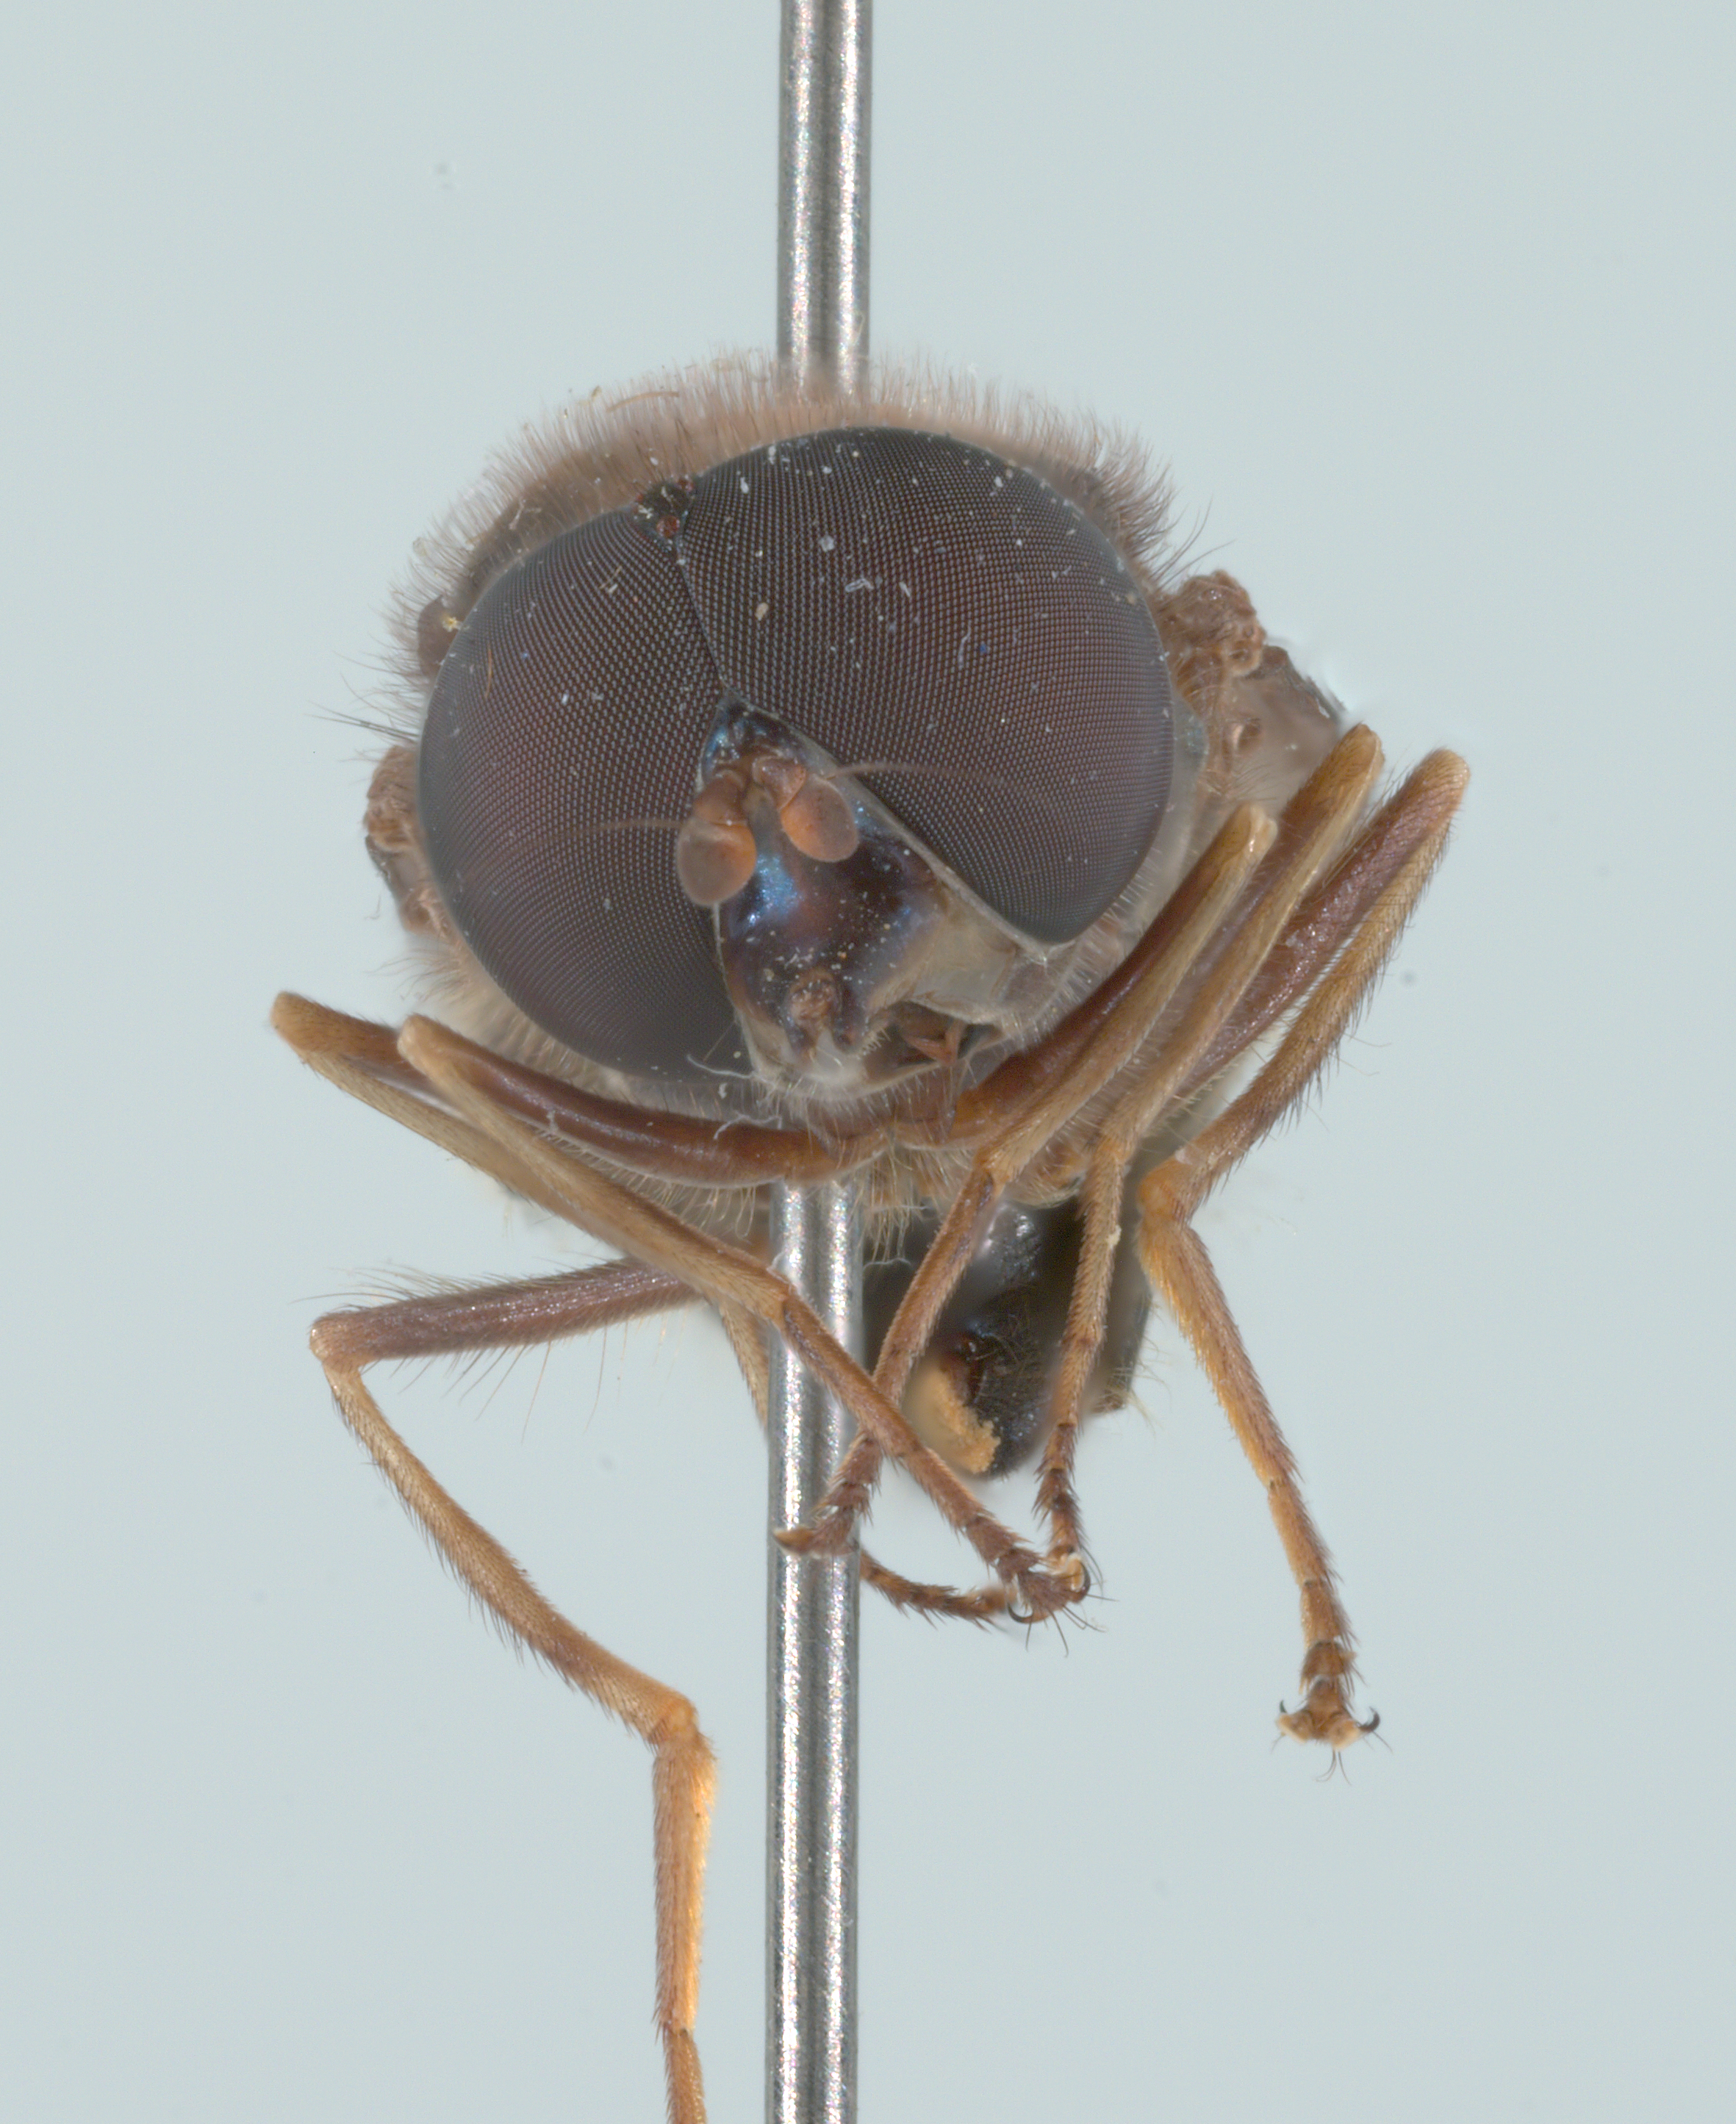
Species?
Rhingia cyanoprora
